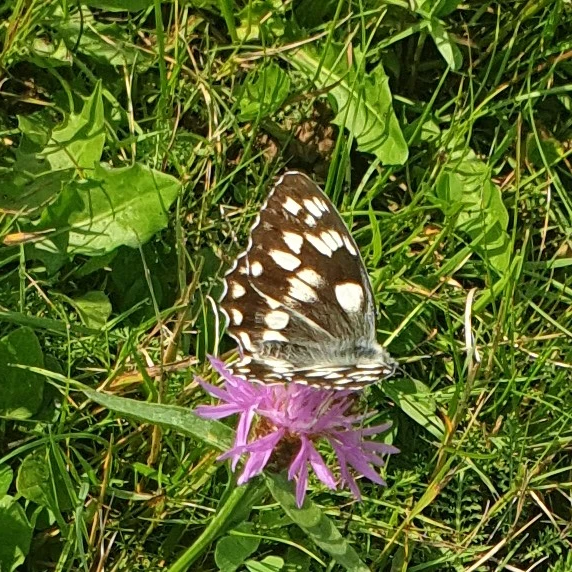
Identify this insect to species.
Melanargia galathea
